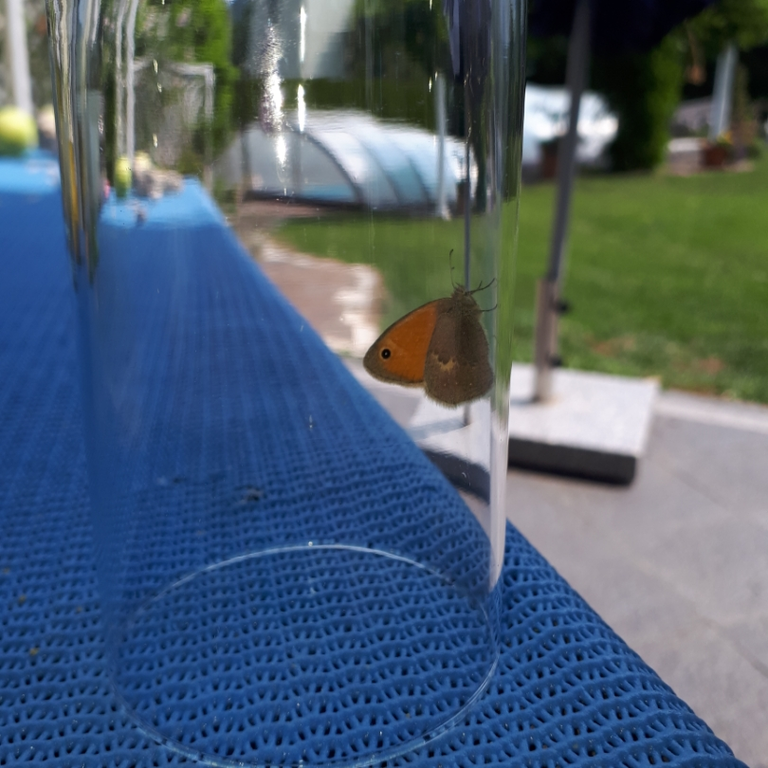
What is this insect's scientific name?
Coenonympha pamphilus
